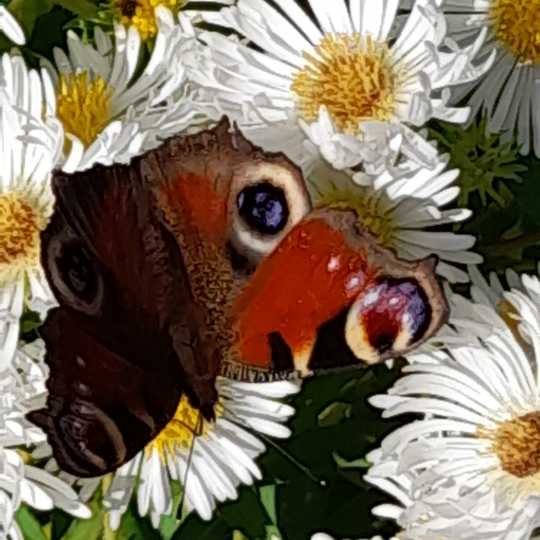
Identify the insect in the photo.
Aglais io
